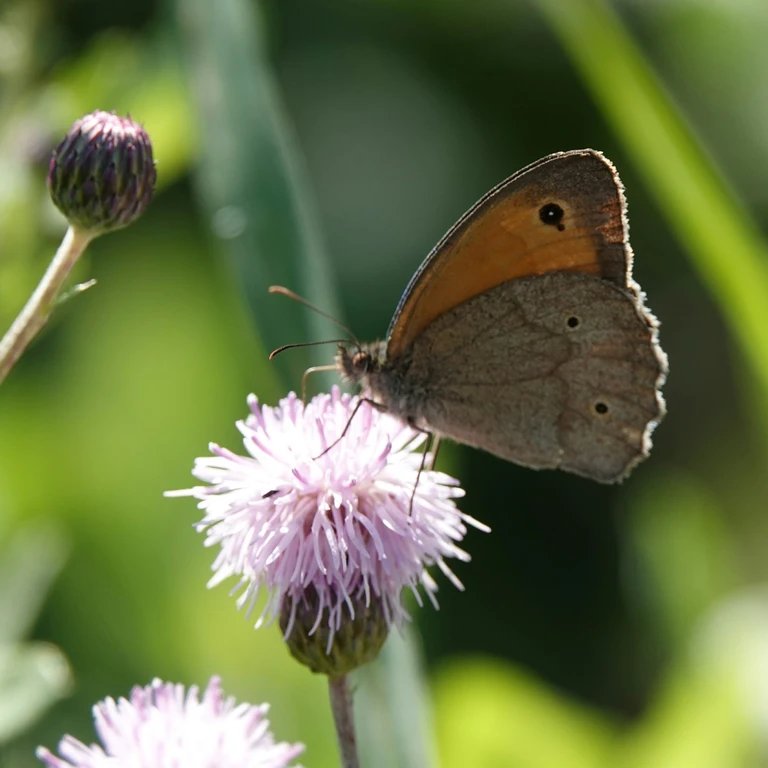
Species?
Maniola jurtina
